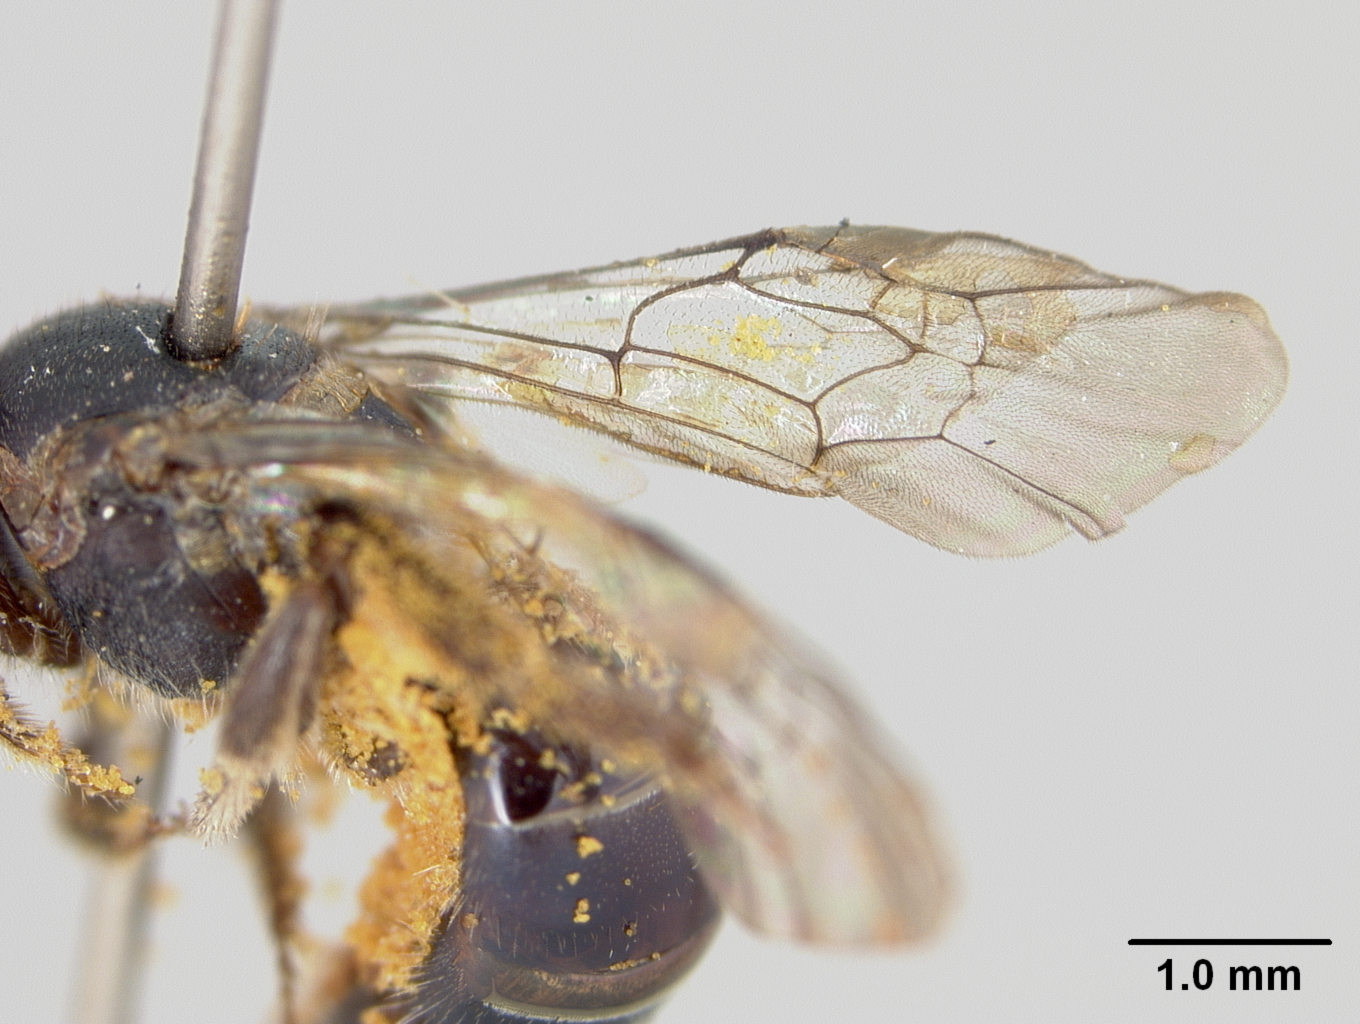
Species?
Halictus melanurops
